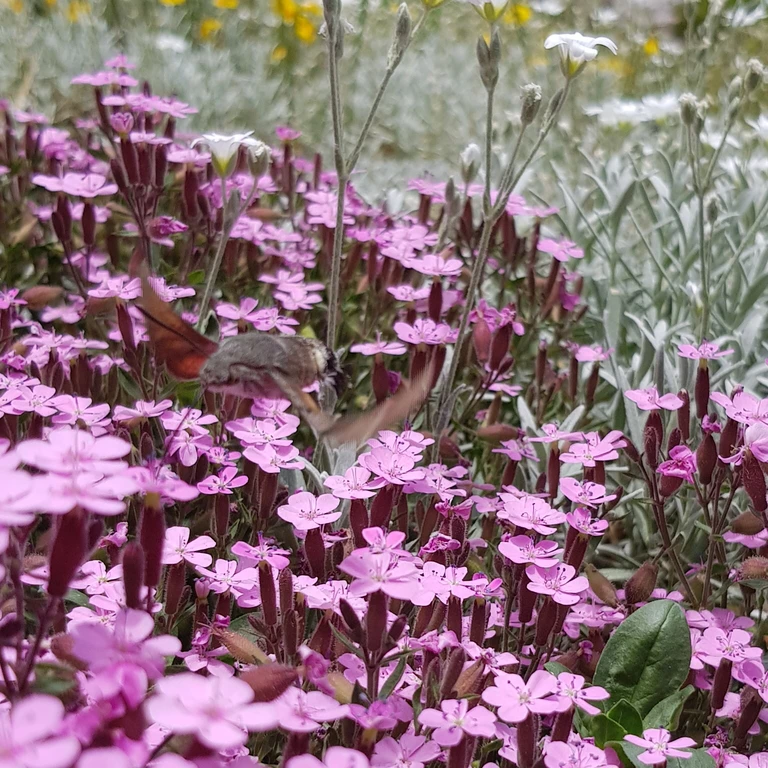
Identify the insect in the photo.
Macroglossum stellatarum
